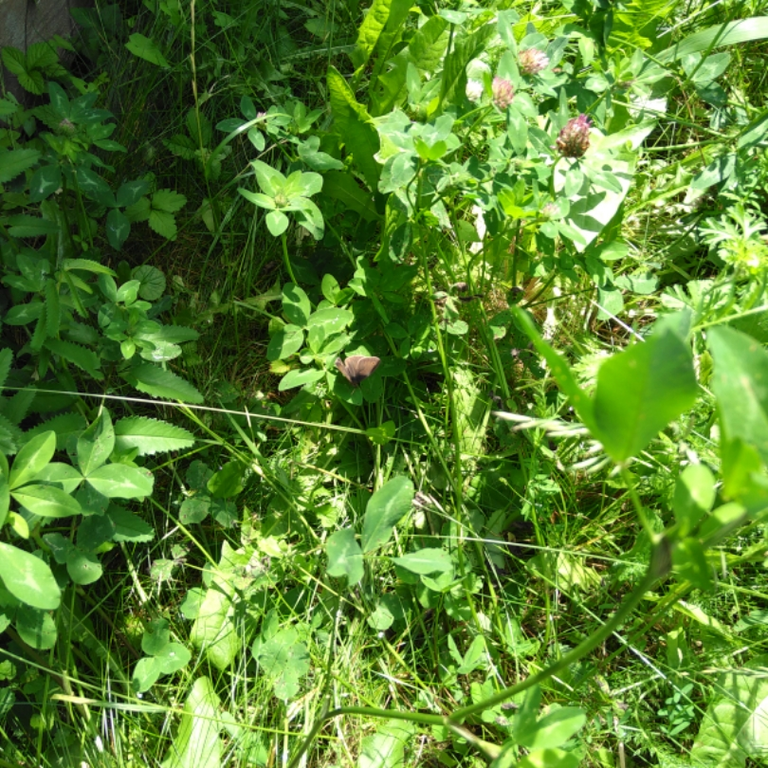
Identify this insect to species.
Maniola jurtina
